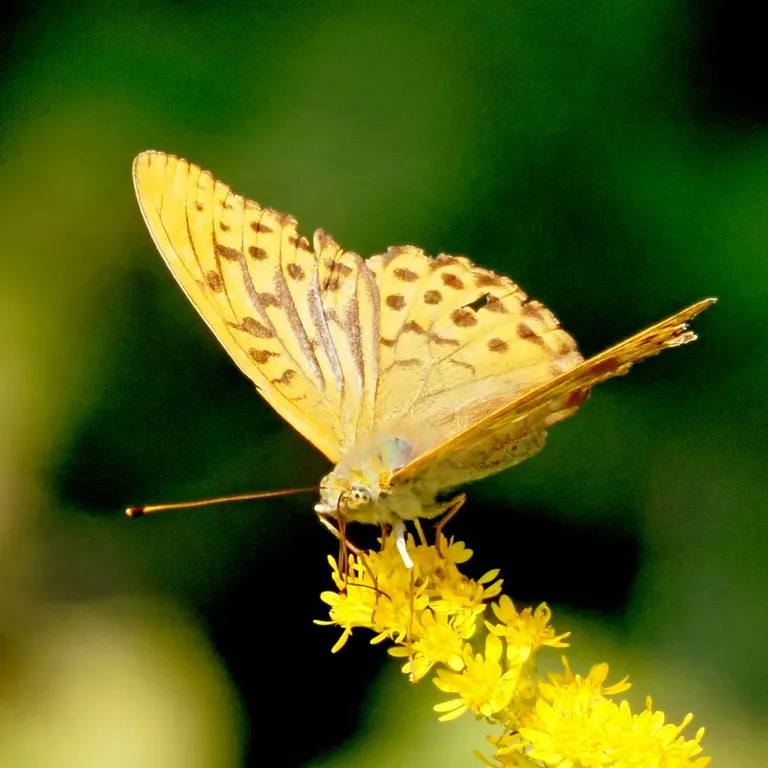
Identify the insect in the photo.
Argynnis paphia
